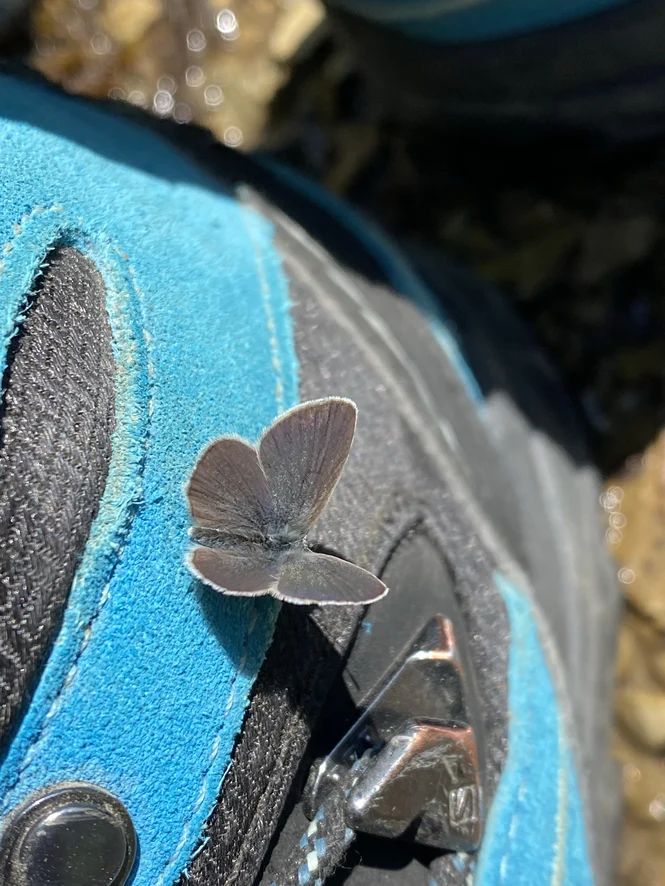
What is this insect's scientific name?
Cupido minimus
